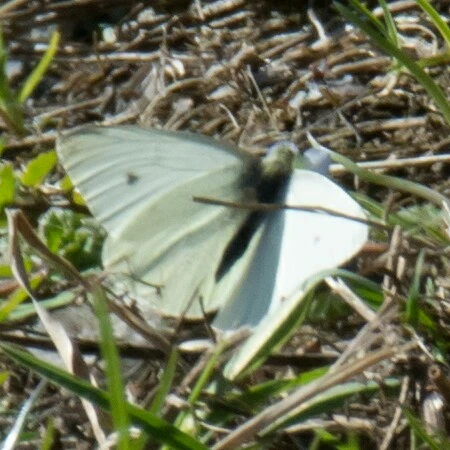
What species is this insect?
Pieris rapae
